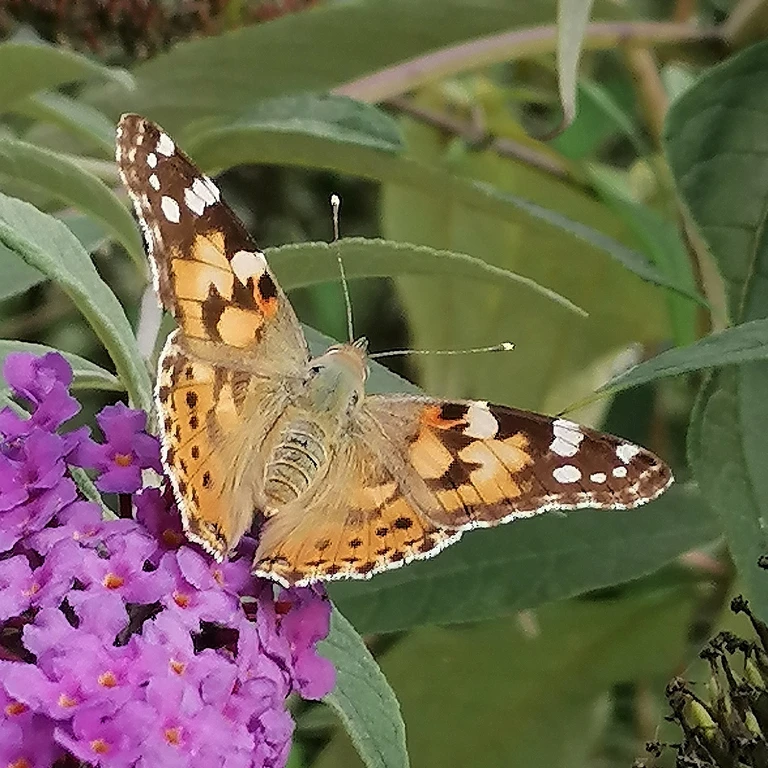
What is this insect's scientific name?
Vanessa cardui
